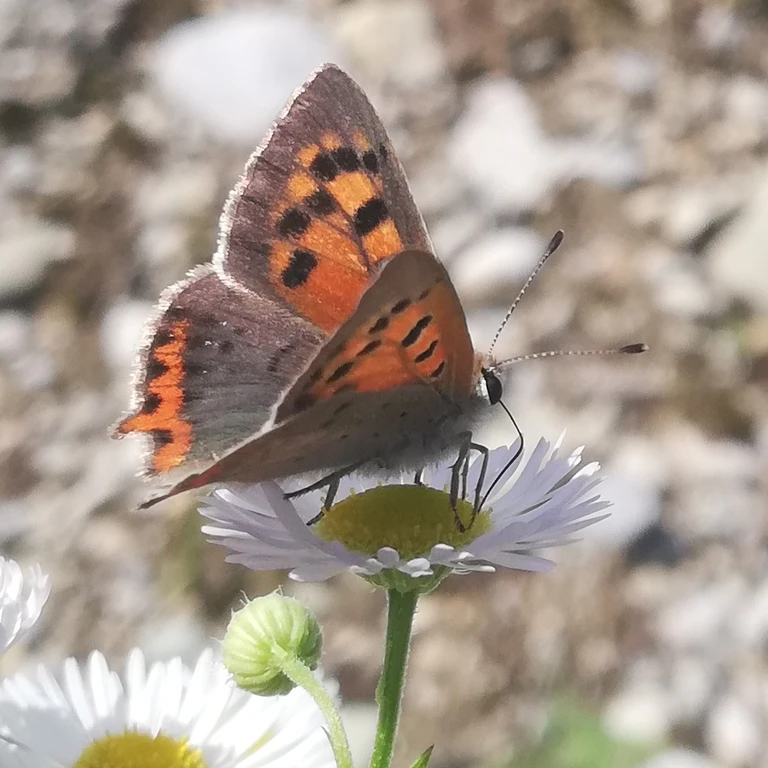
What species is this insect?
Lycaena phlaeas
